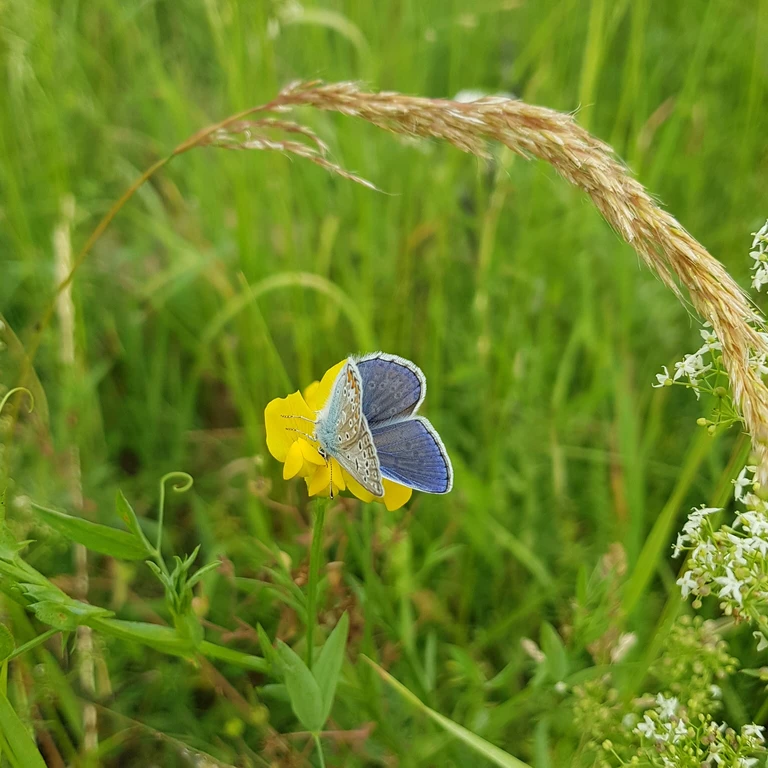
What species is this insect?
Polyommatus icarus
